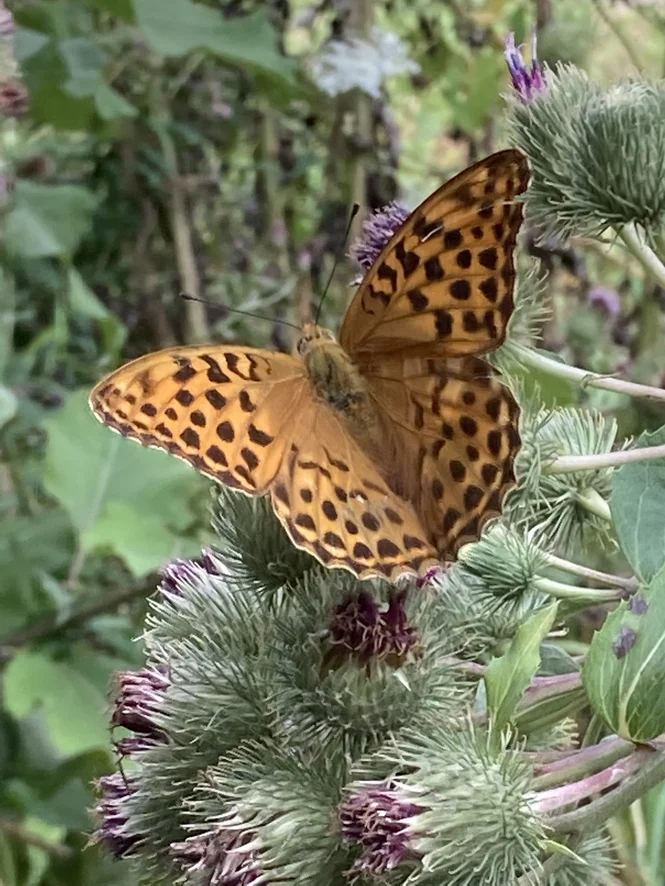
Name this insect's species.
Argynnis paphia
